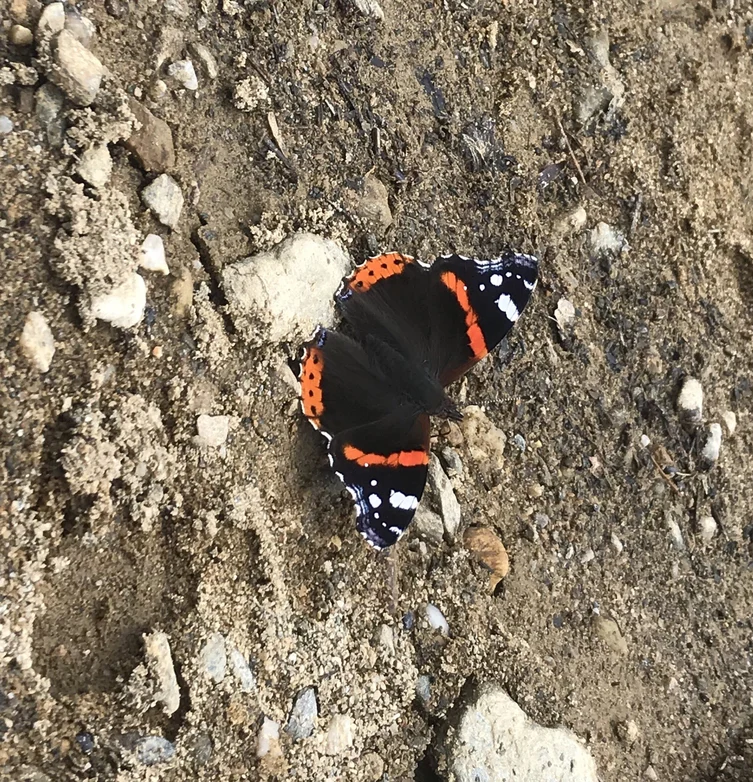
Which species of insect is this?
Vanessa atalanta
